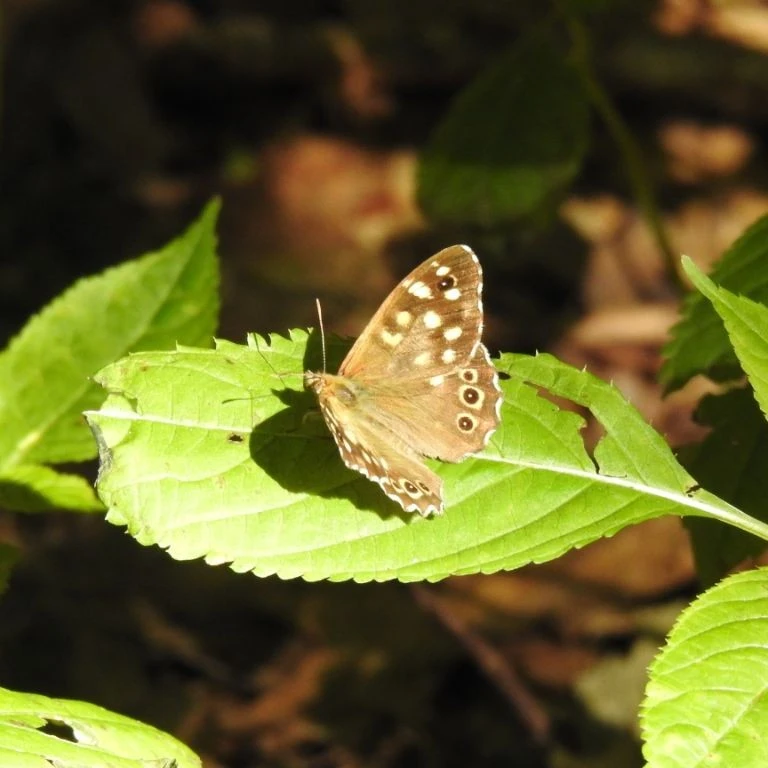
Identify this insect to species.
Pararge aegeria
